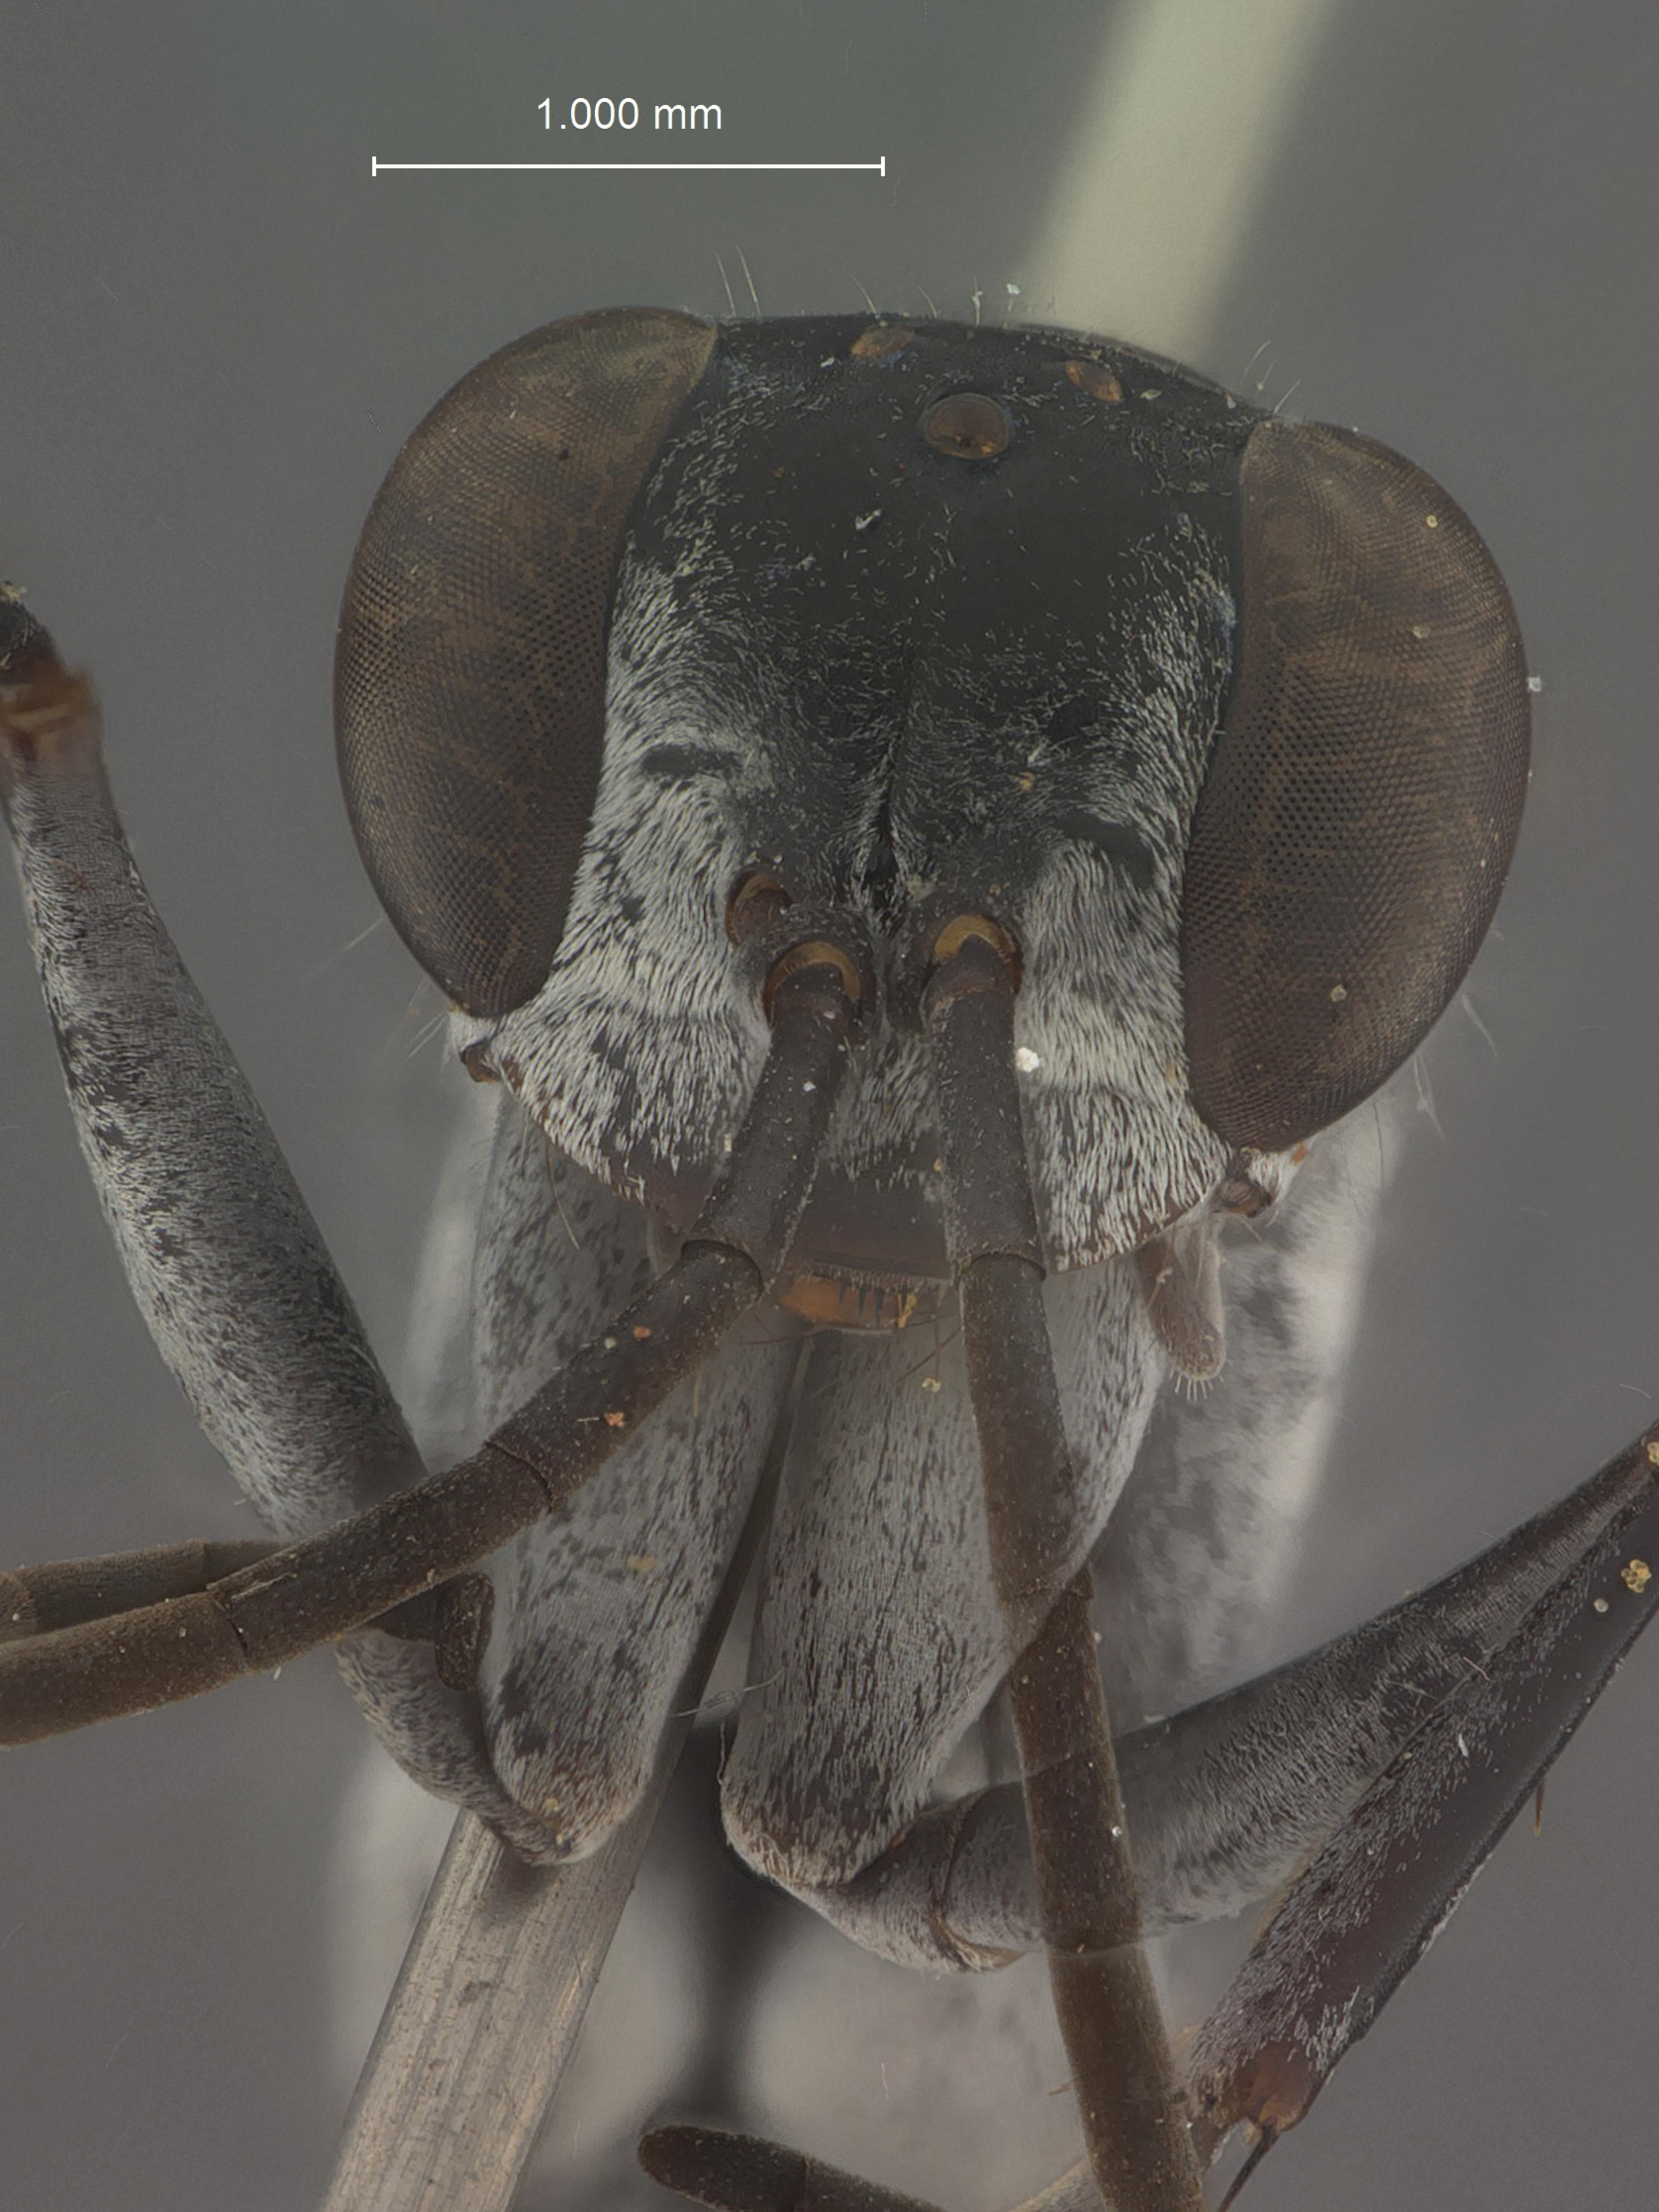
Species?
Anoplius meridianus
